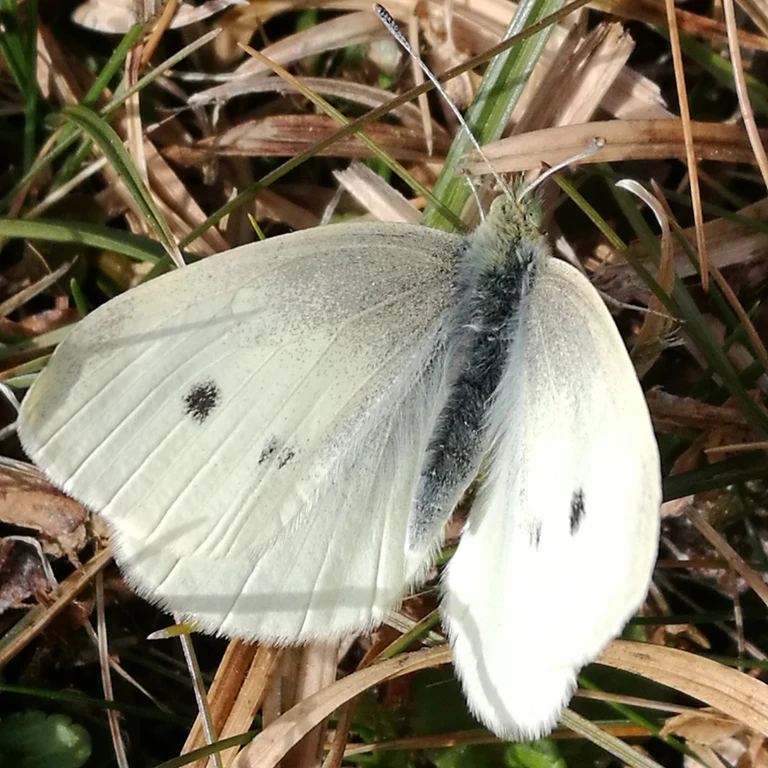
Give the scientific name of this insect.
Pieris rapae
